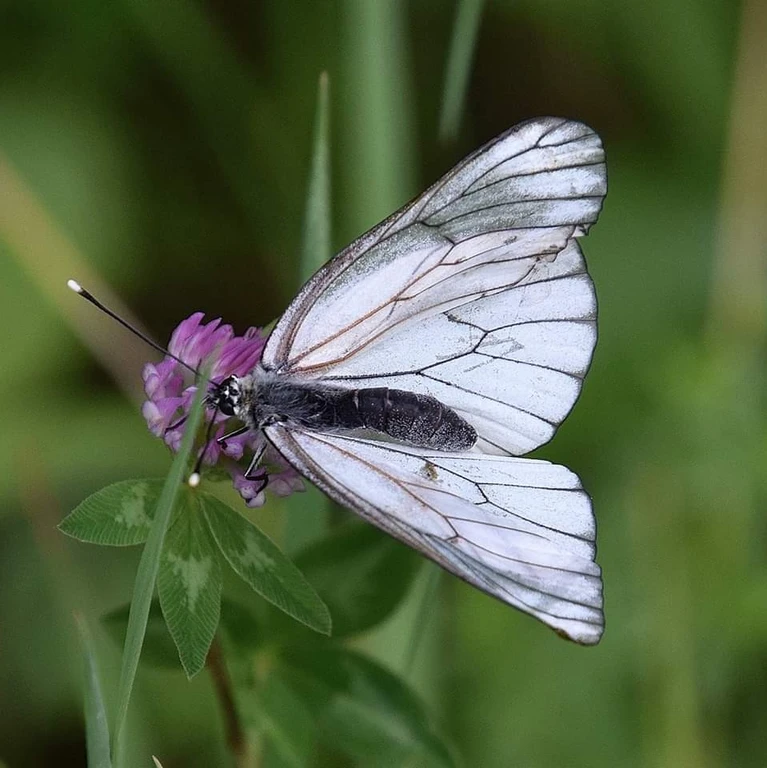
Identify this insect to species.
Aporia crataegi
